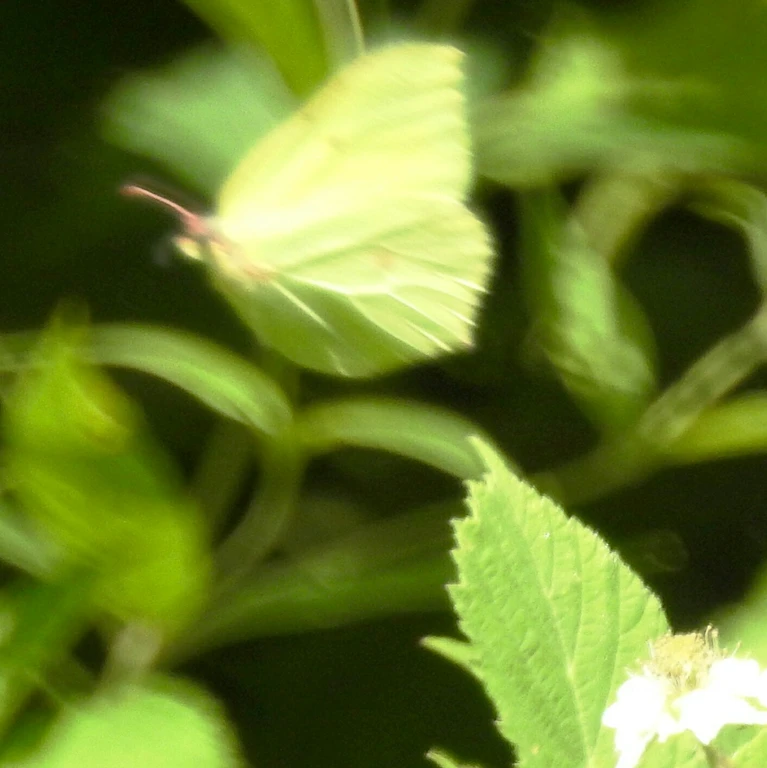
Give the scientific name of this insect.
Gonepteryx rhamni
